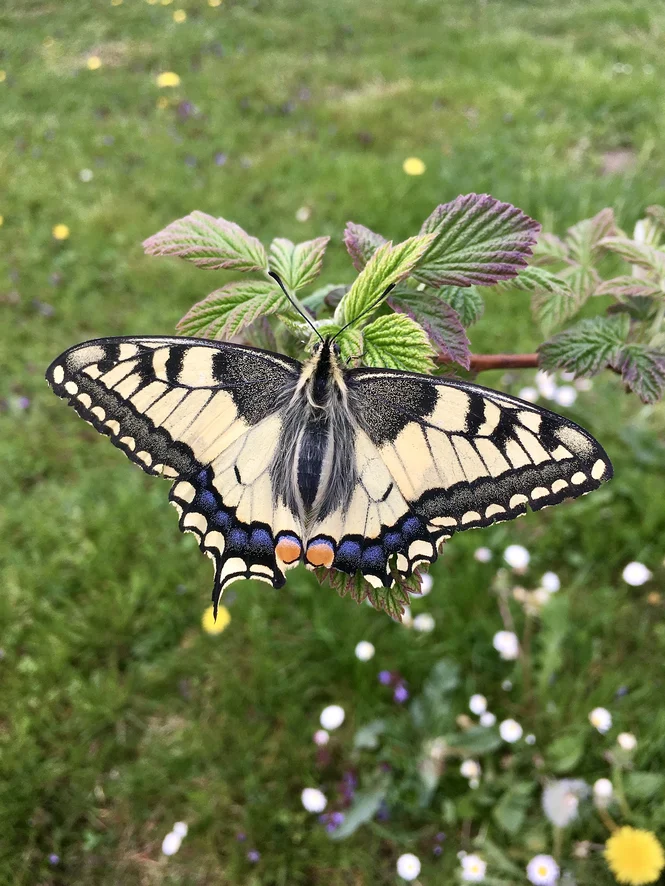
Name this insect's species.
Papilio machaon
